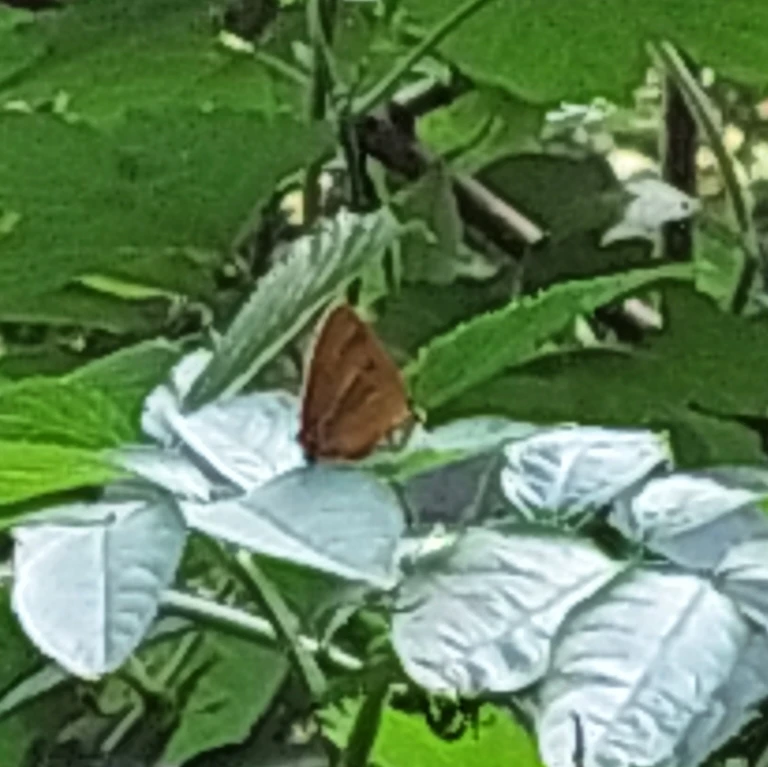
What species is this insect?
Thecla betulae
